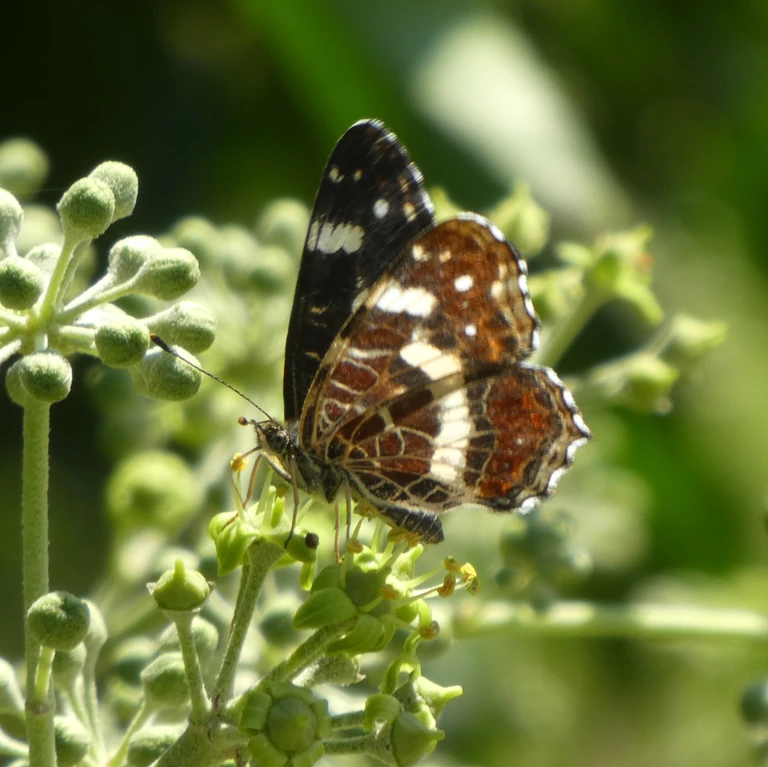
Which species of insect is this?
Araschnia levana
